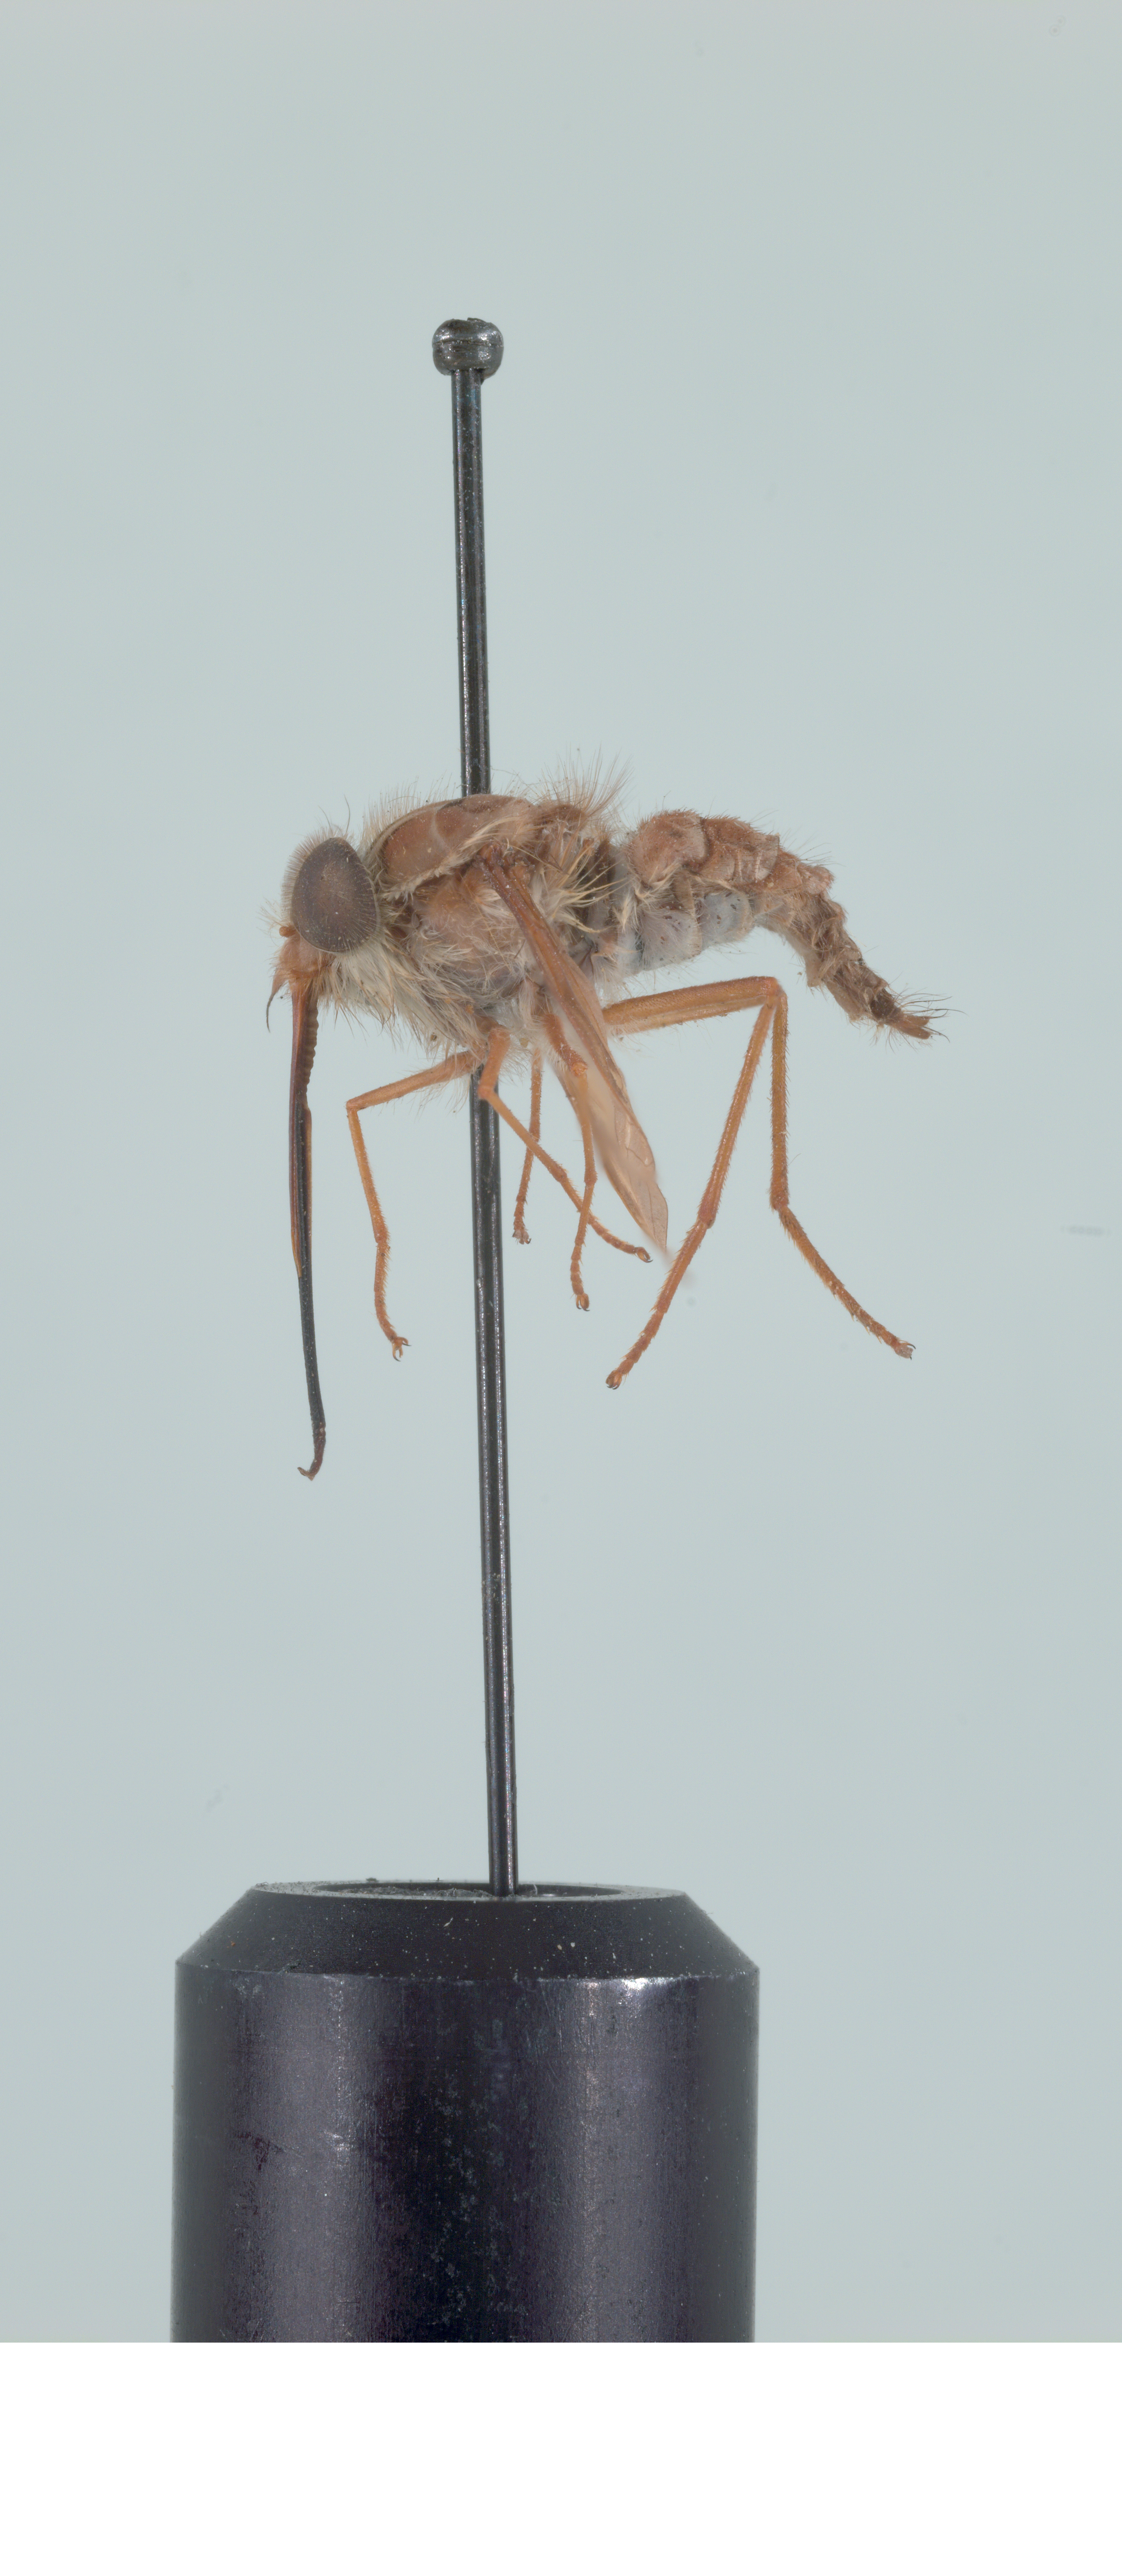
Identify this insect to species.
Hirmoneura nubipennis (also Trichophthalma nubipennis)
